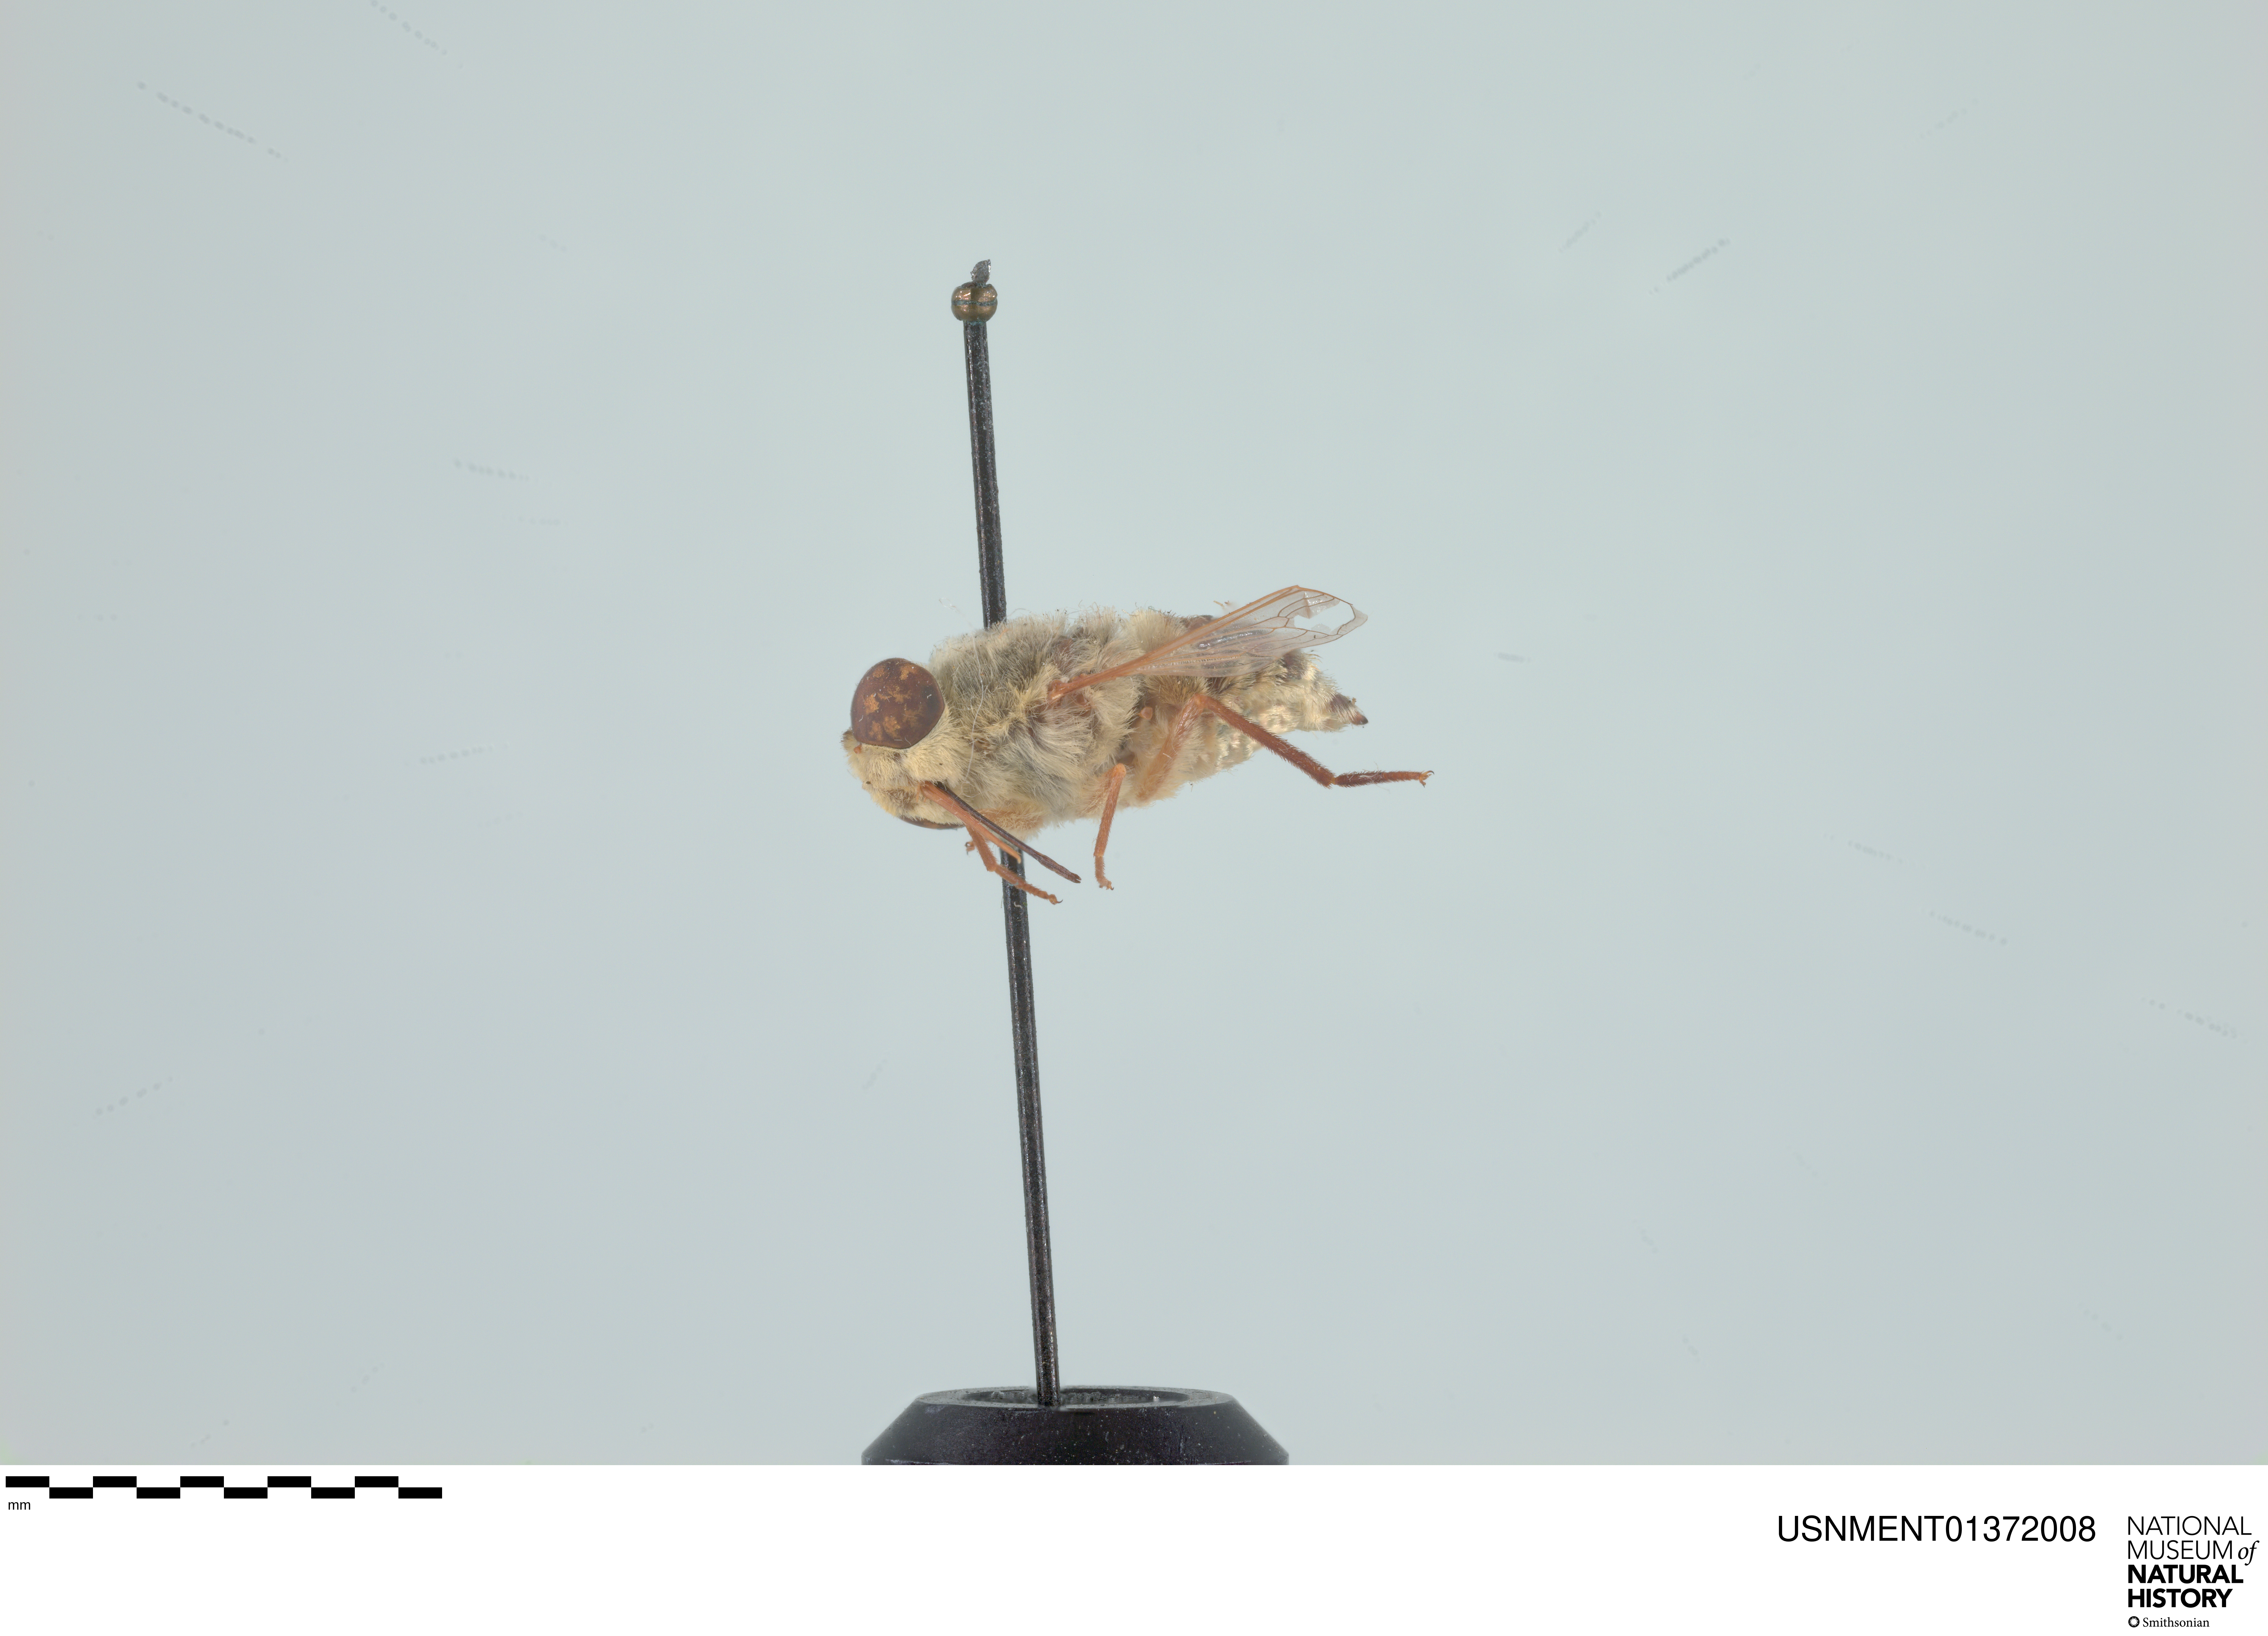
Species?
Neorhynchocephalus volaticus
